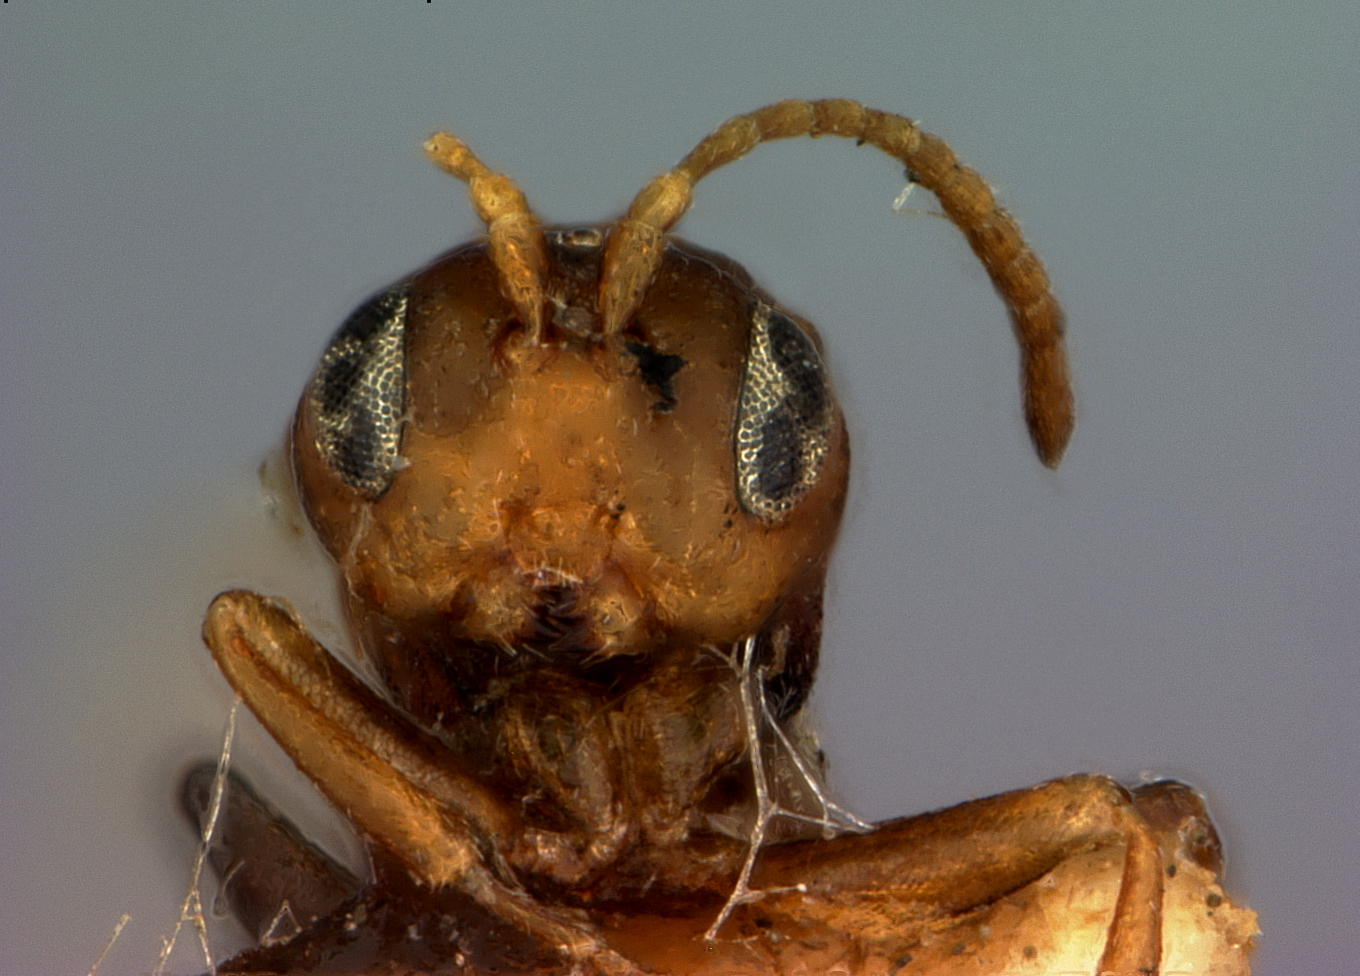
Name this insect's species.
Andricus topiarius
